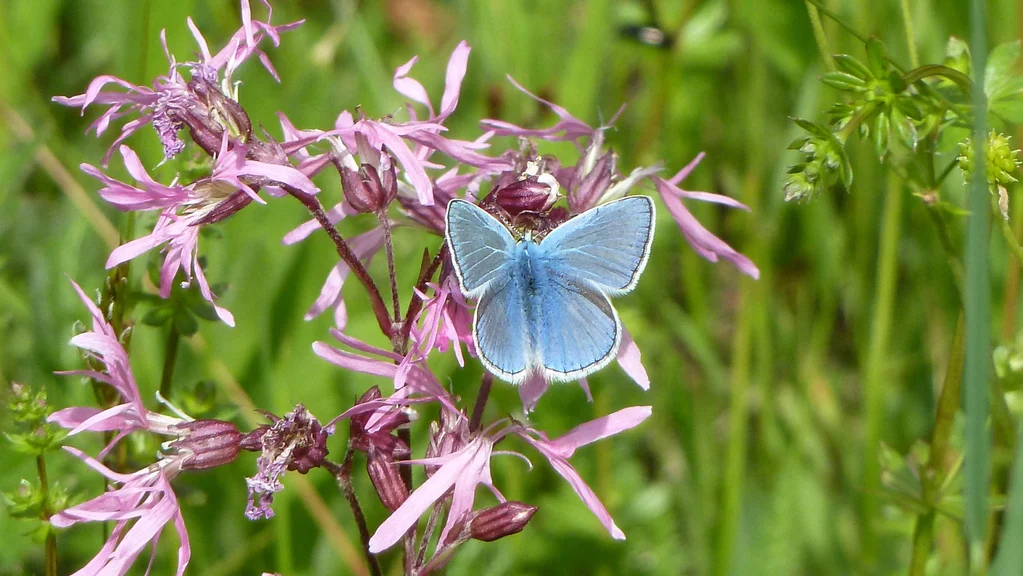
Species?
Polyommatus icarus
